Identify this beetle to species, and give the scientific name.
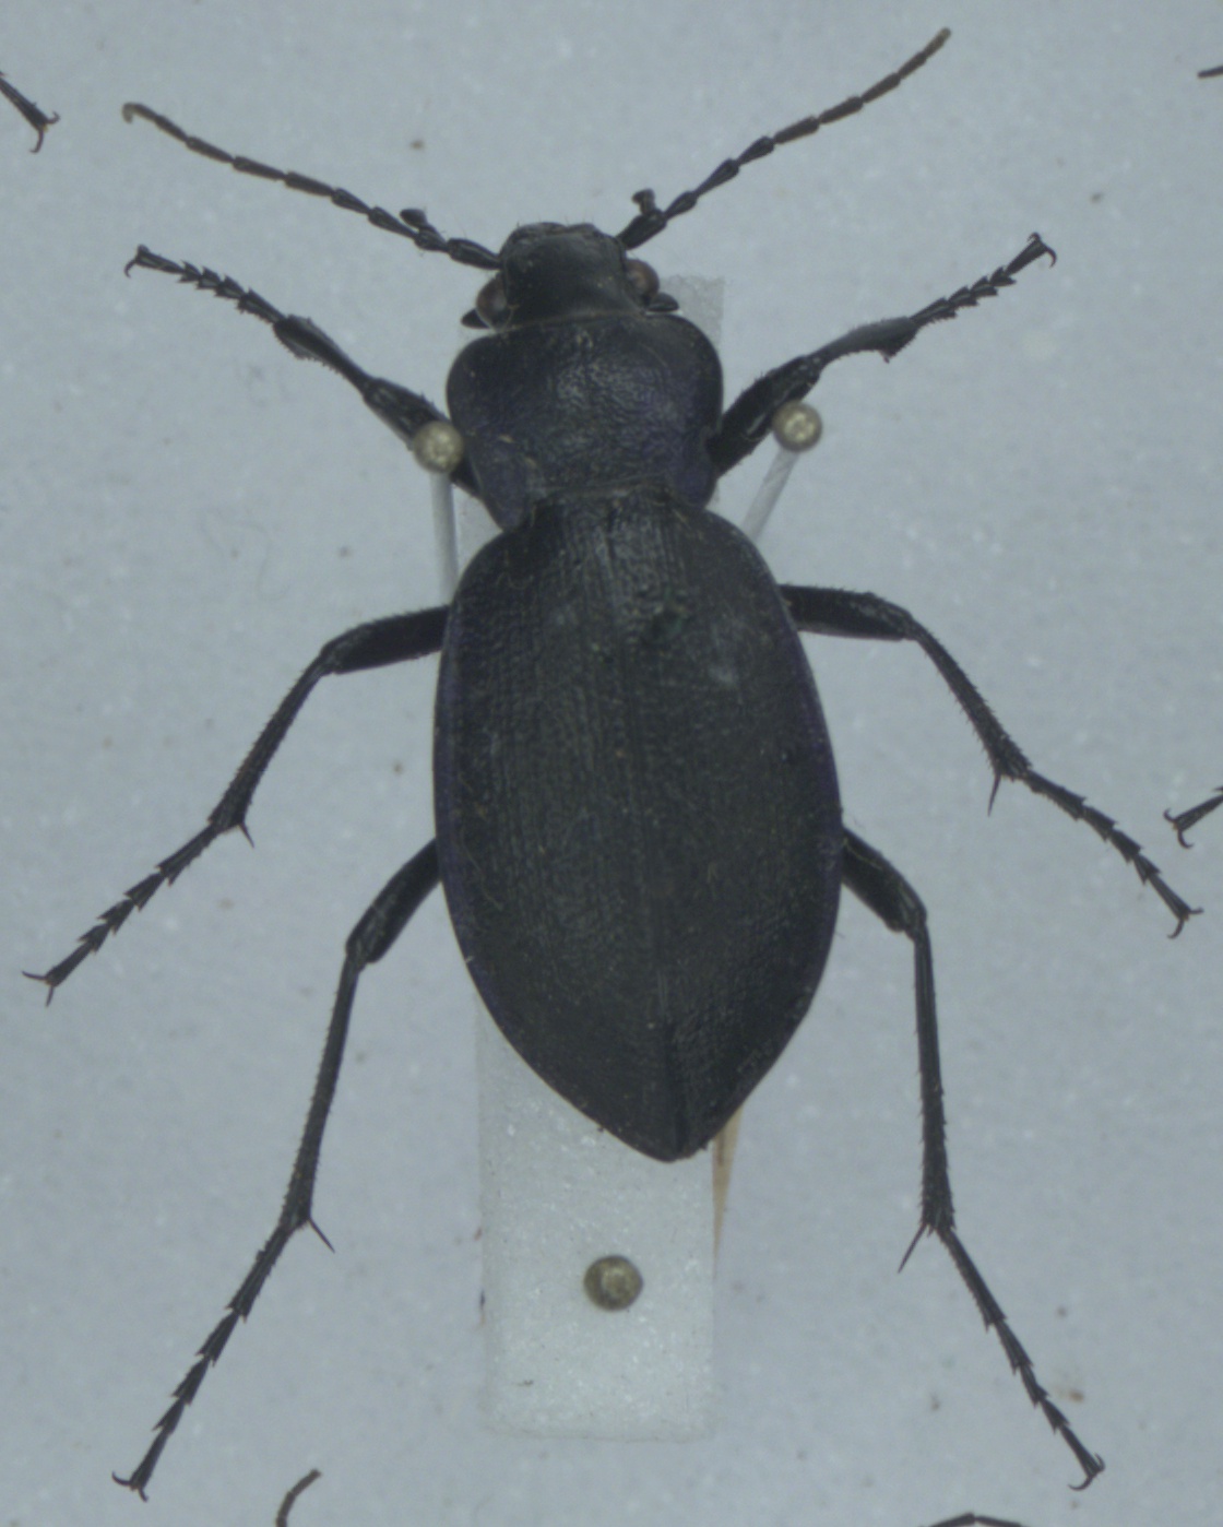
Carabus problematicus
